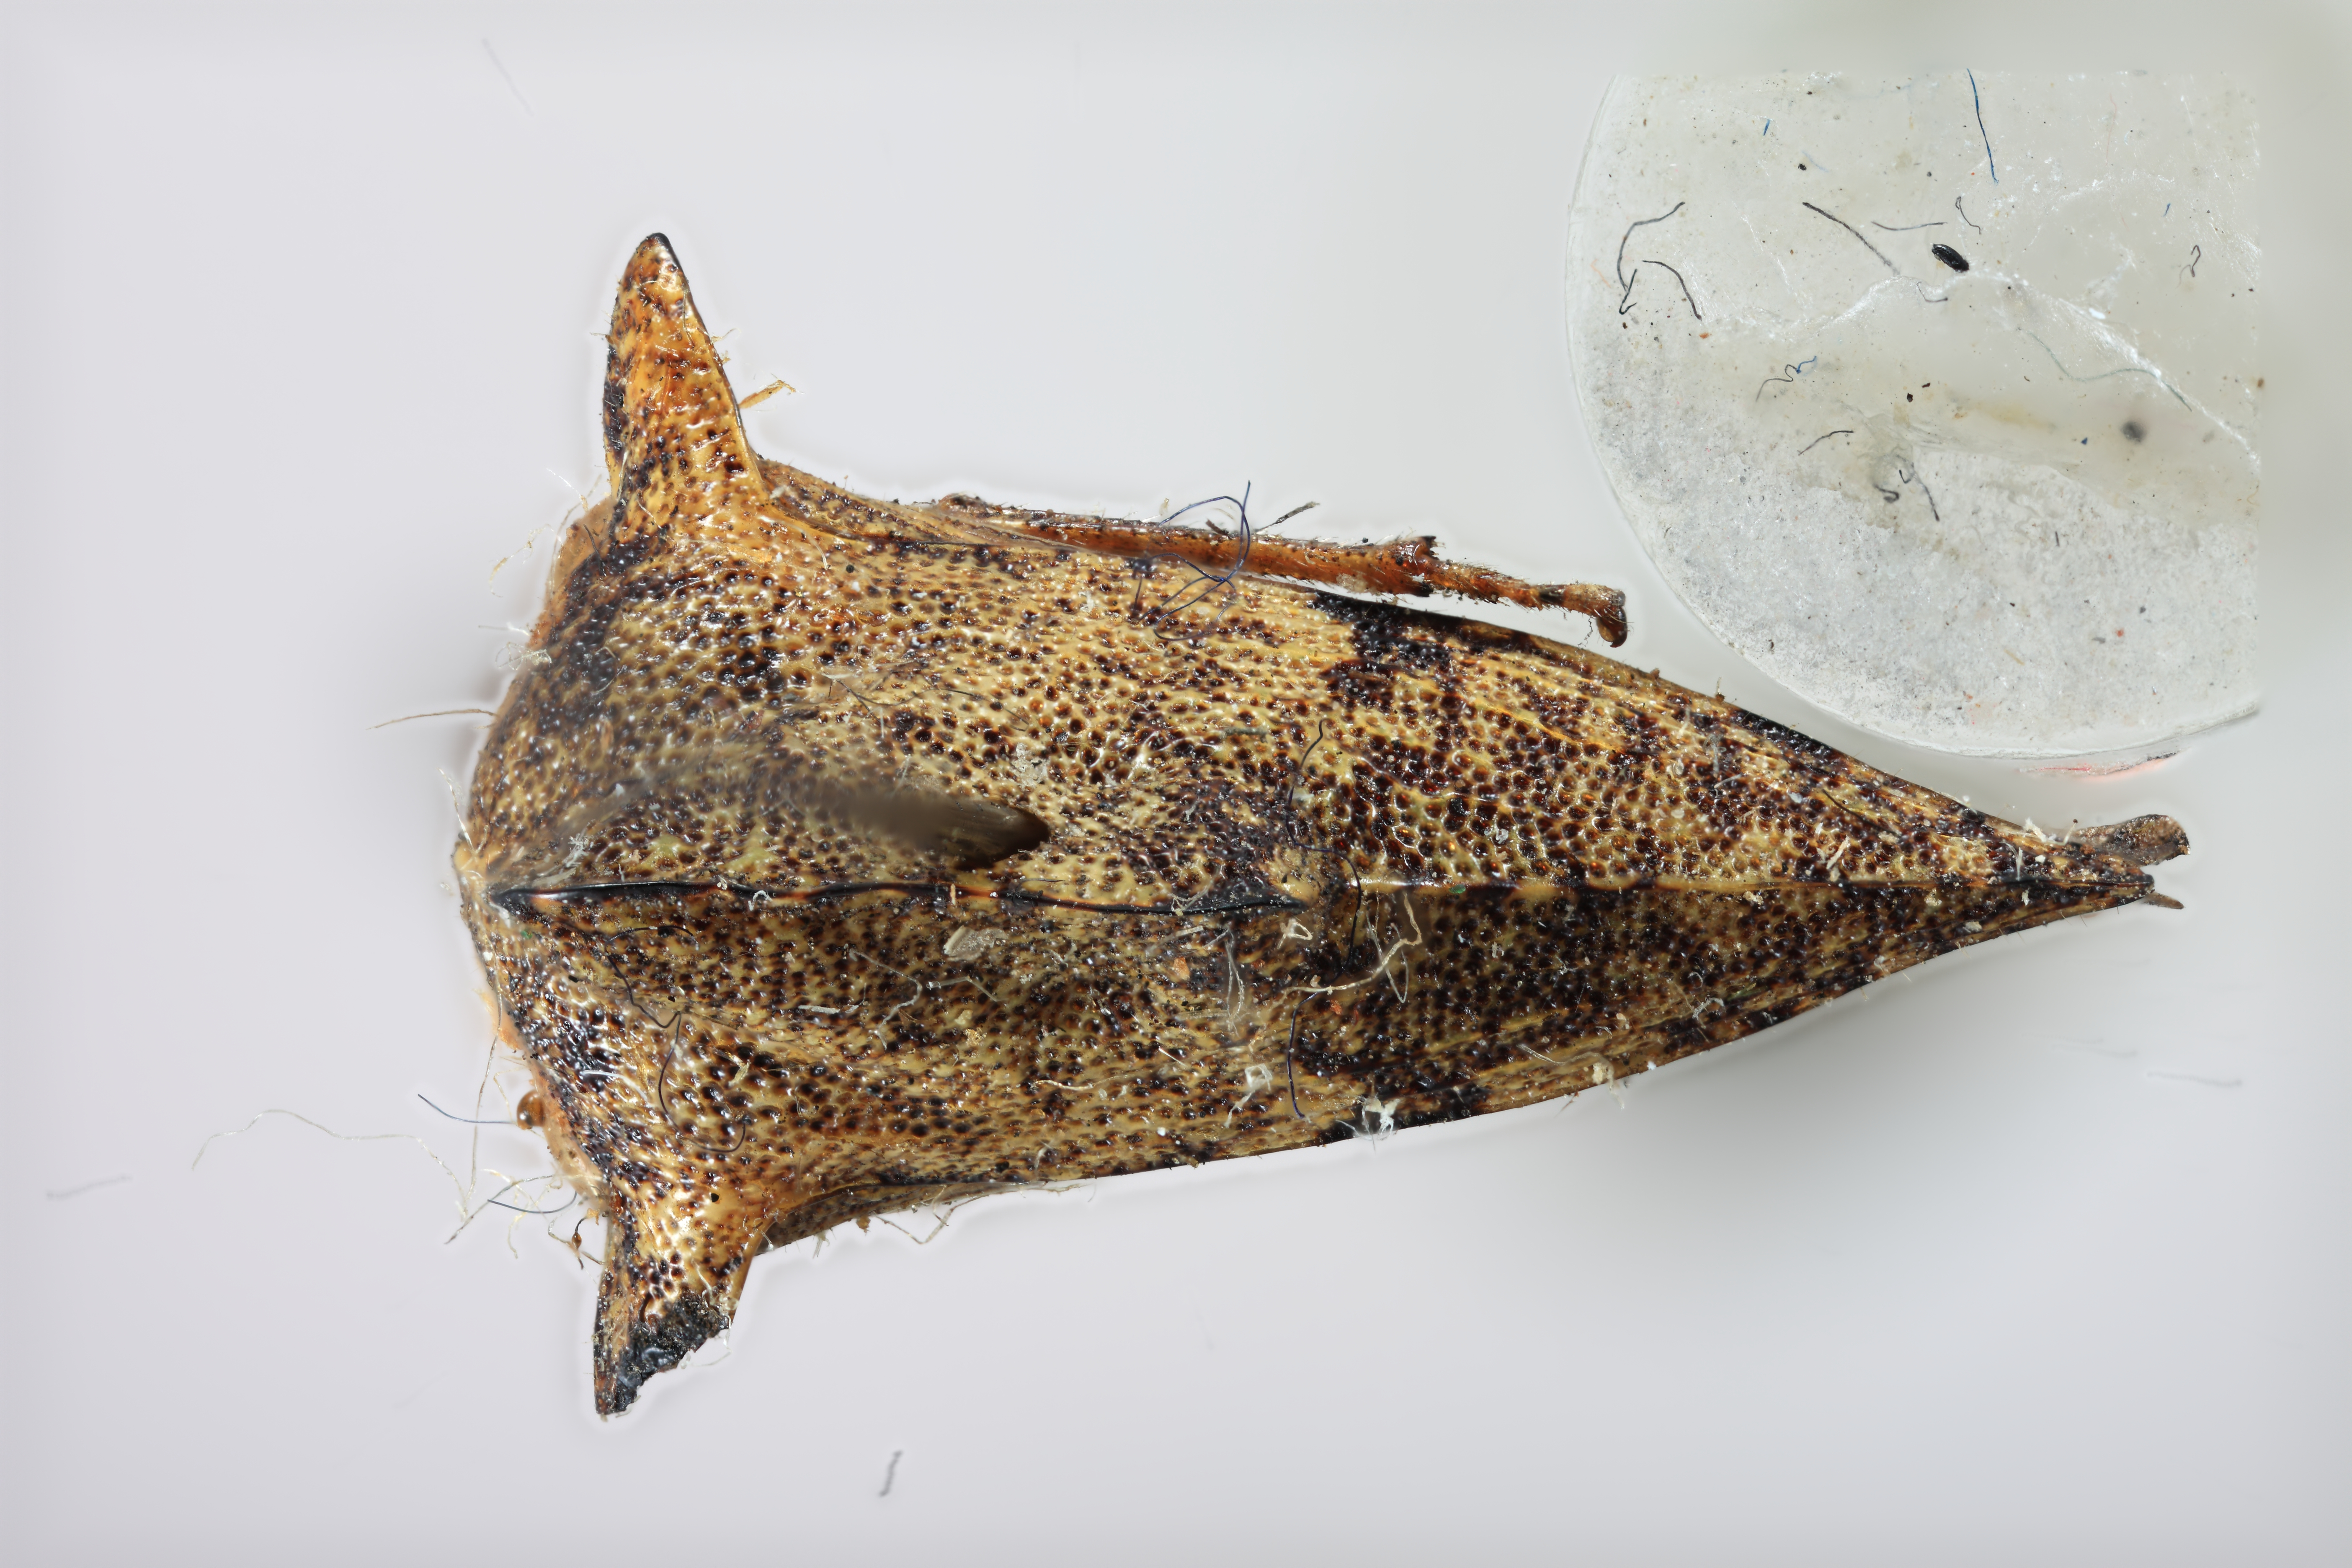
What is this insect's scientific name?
Heliria cornutula
